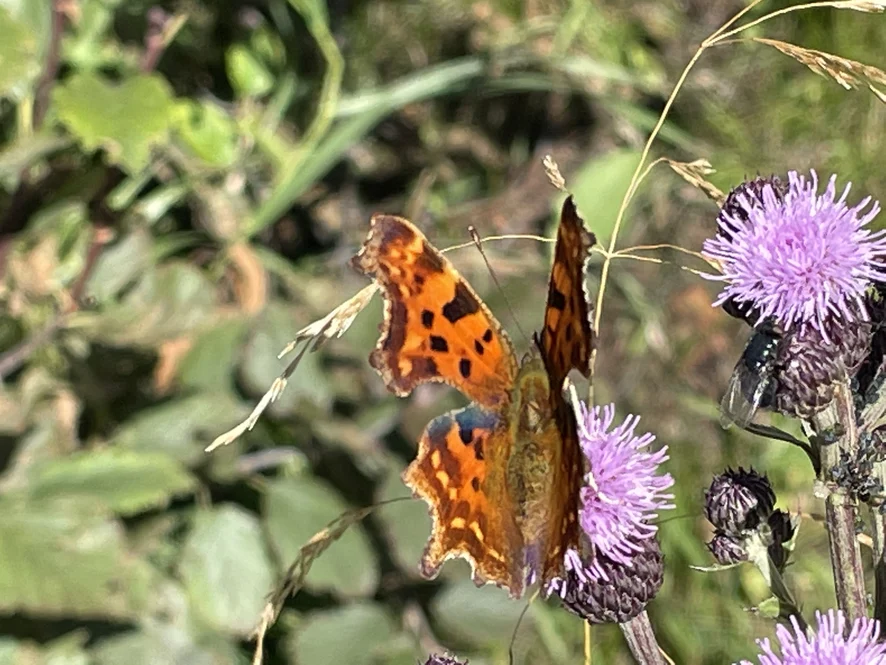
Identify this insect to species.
Polygonia c-album
